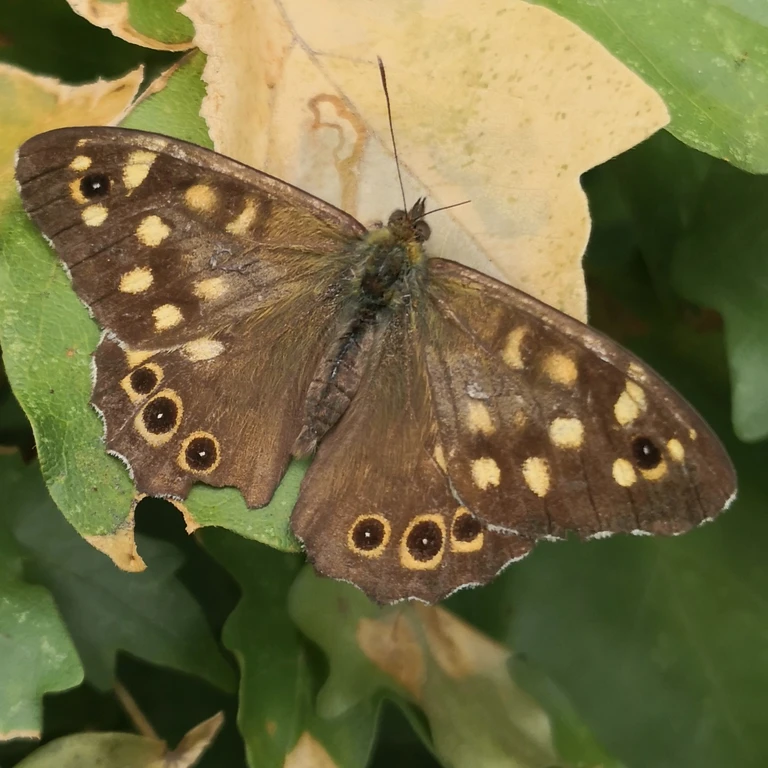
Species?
Pararge aegeria
